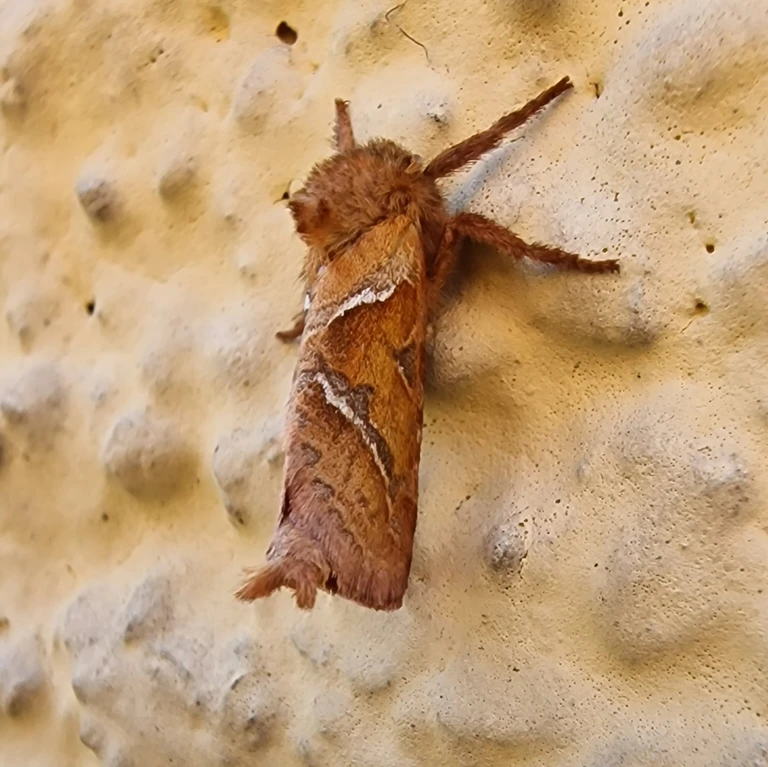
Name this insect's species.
Triodia sylvina
